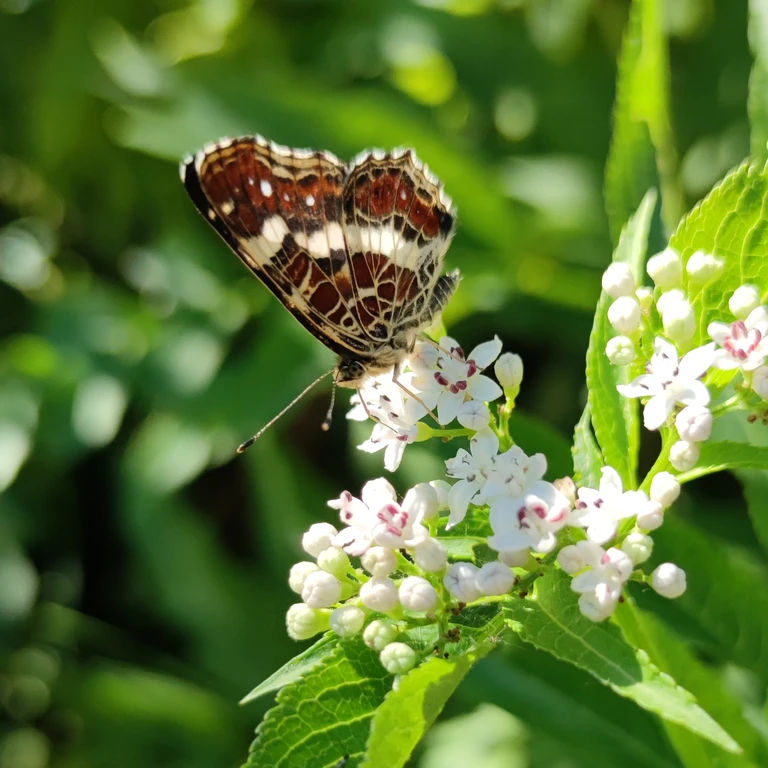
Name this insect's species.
Araschnia levana
